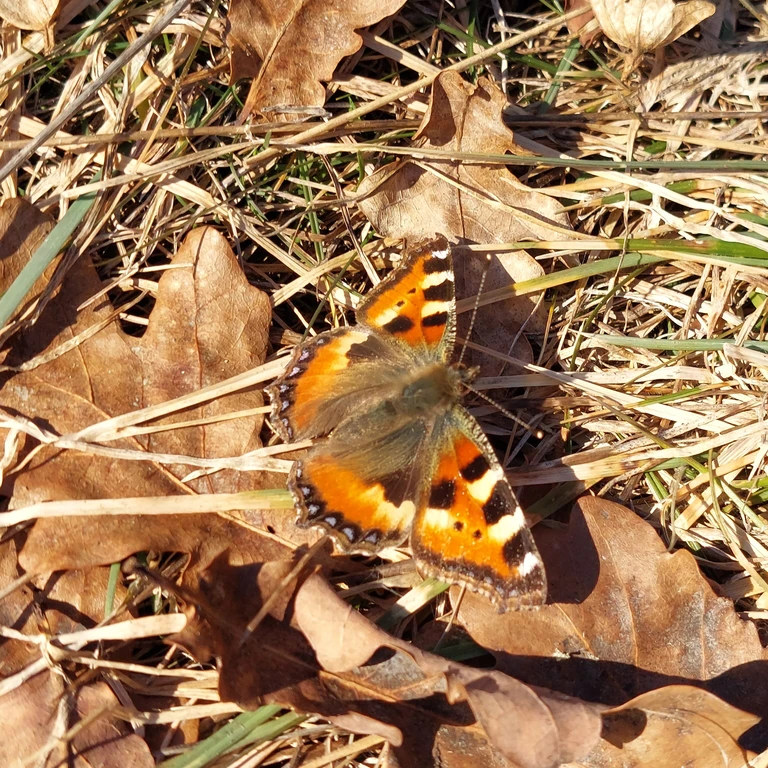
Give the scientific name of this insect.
Aglais urticae
